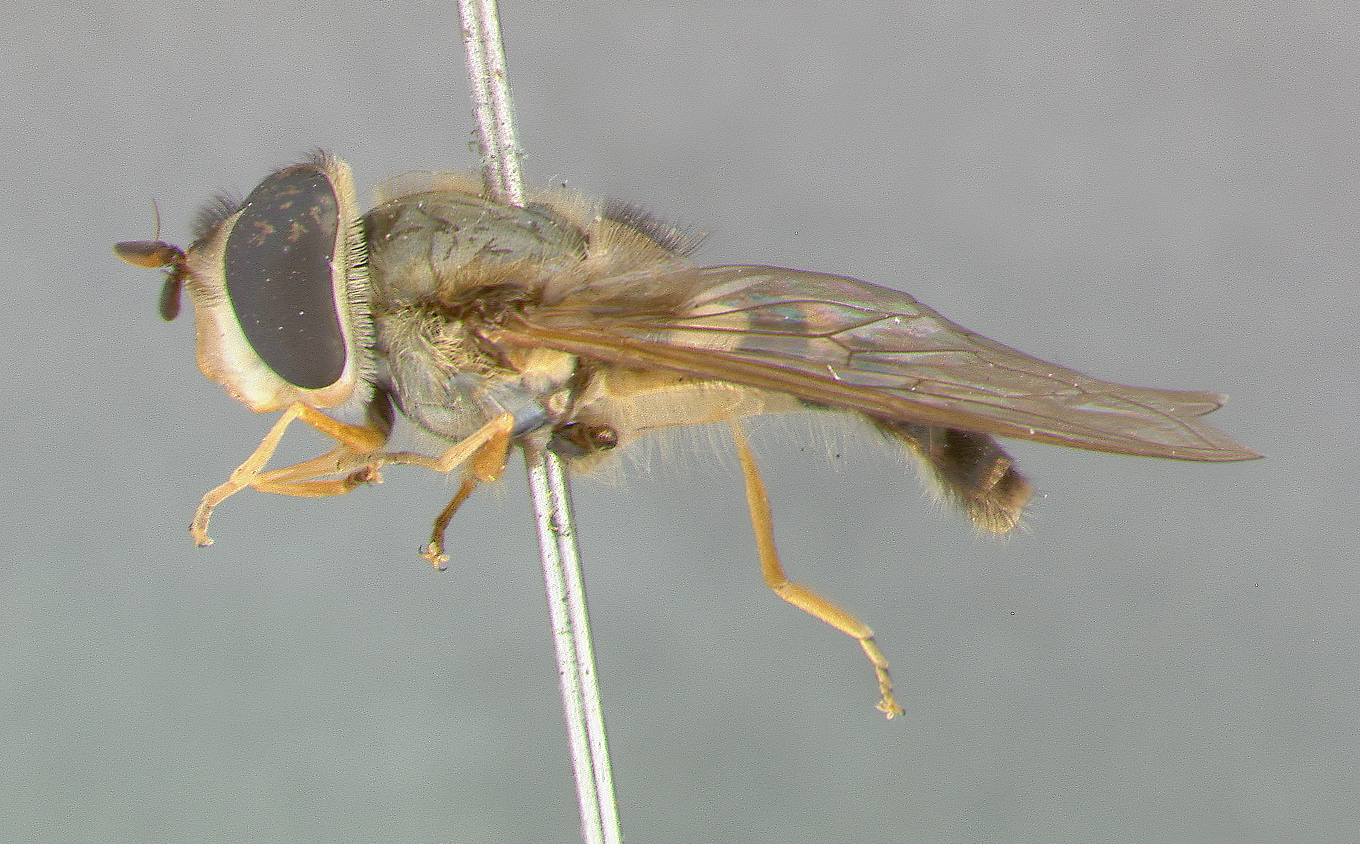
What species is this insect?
Syrphus reedi
